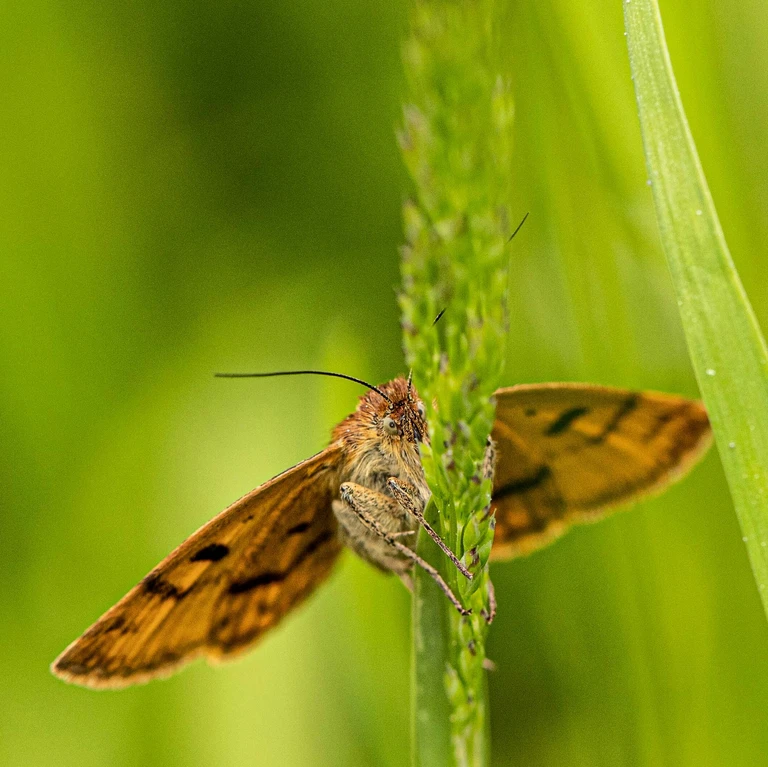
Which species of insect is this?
Euclidia glyphica
